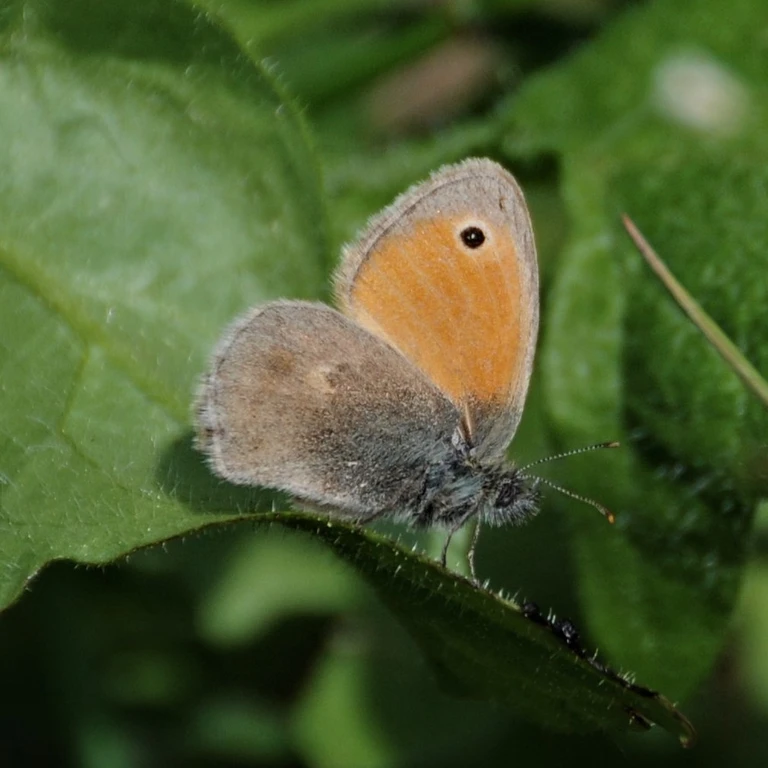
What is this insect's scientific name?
Coenonympha pamphilus
